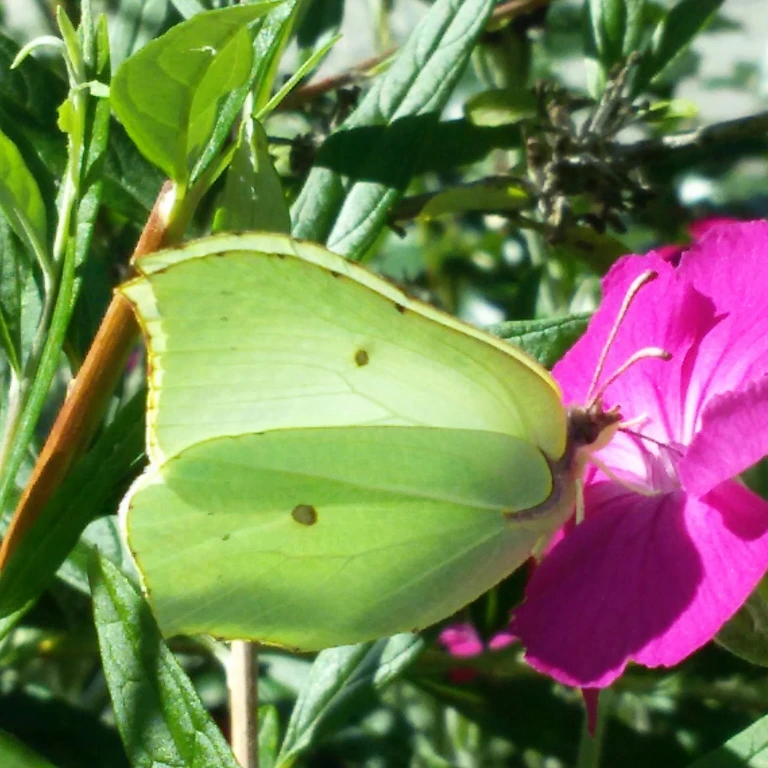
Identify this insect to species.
Gonepteryx rhamni
